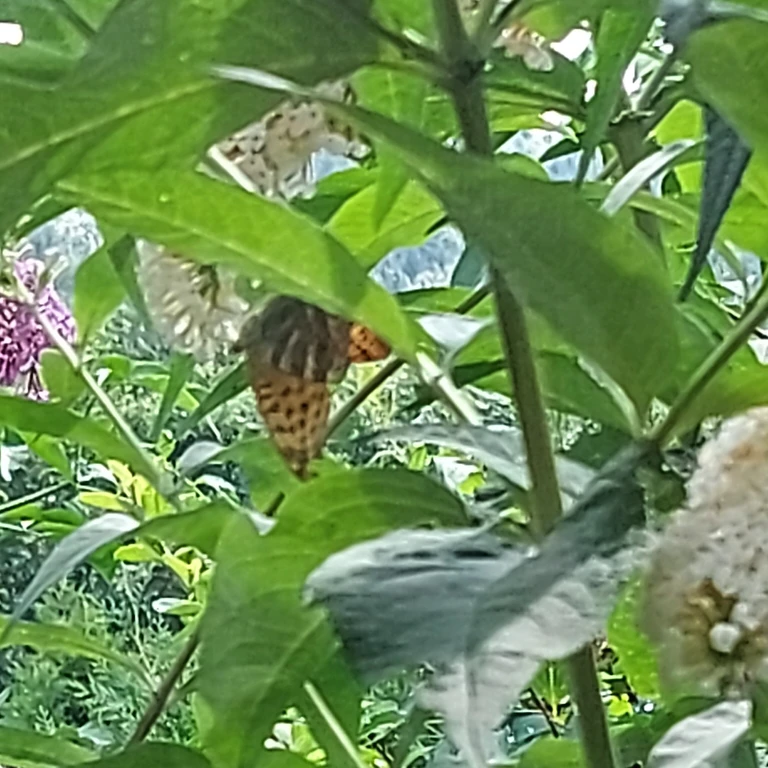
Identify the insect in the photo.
Argynnis paphia
